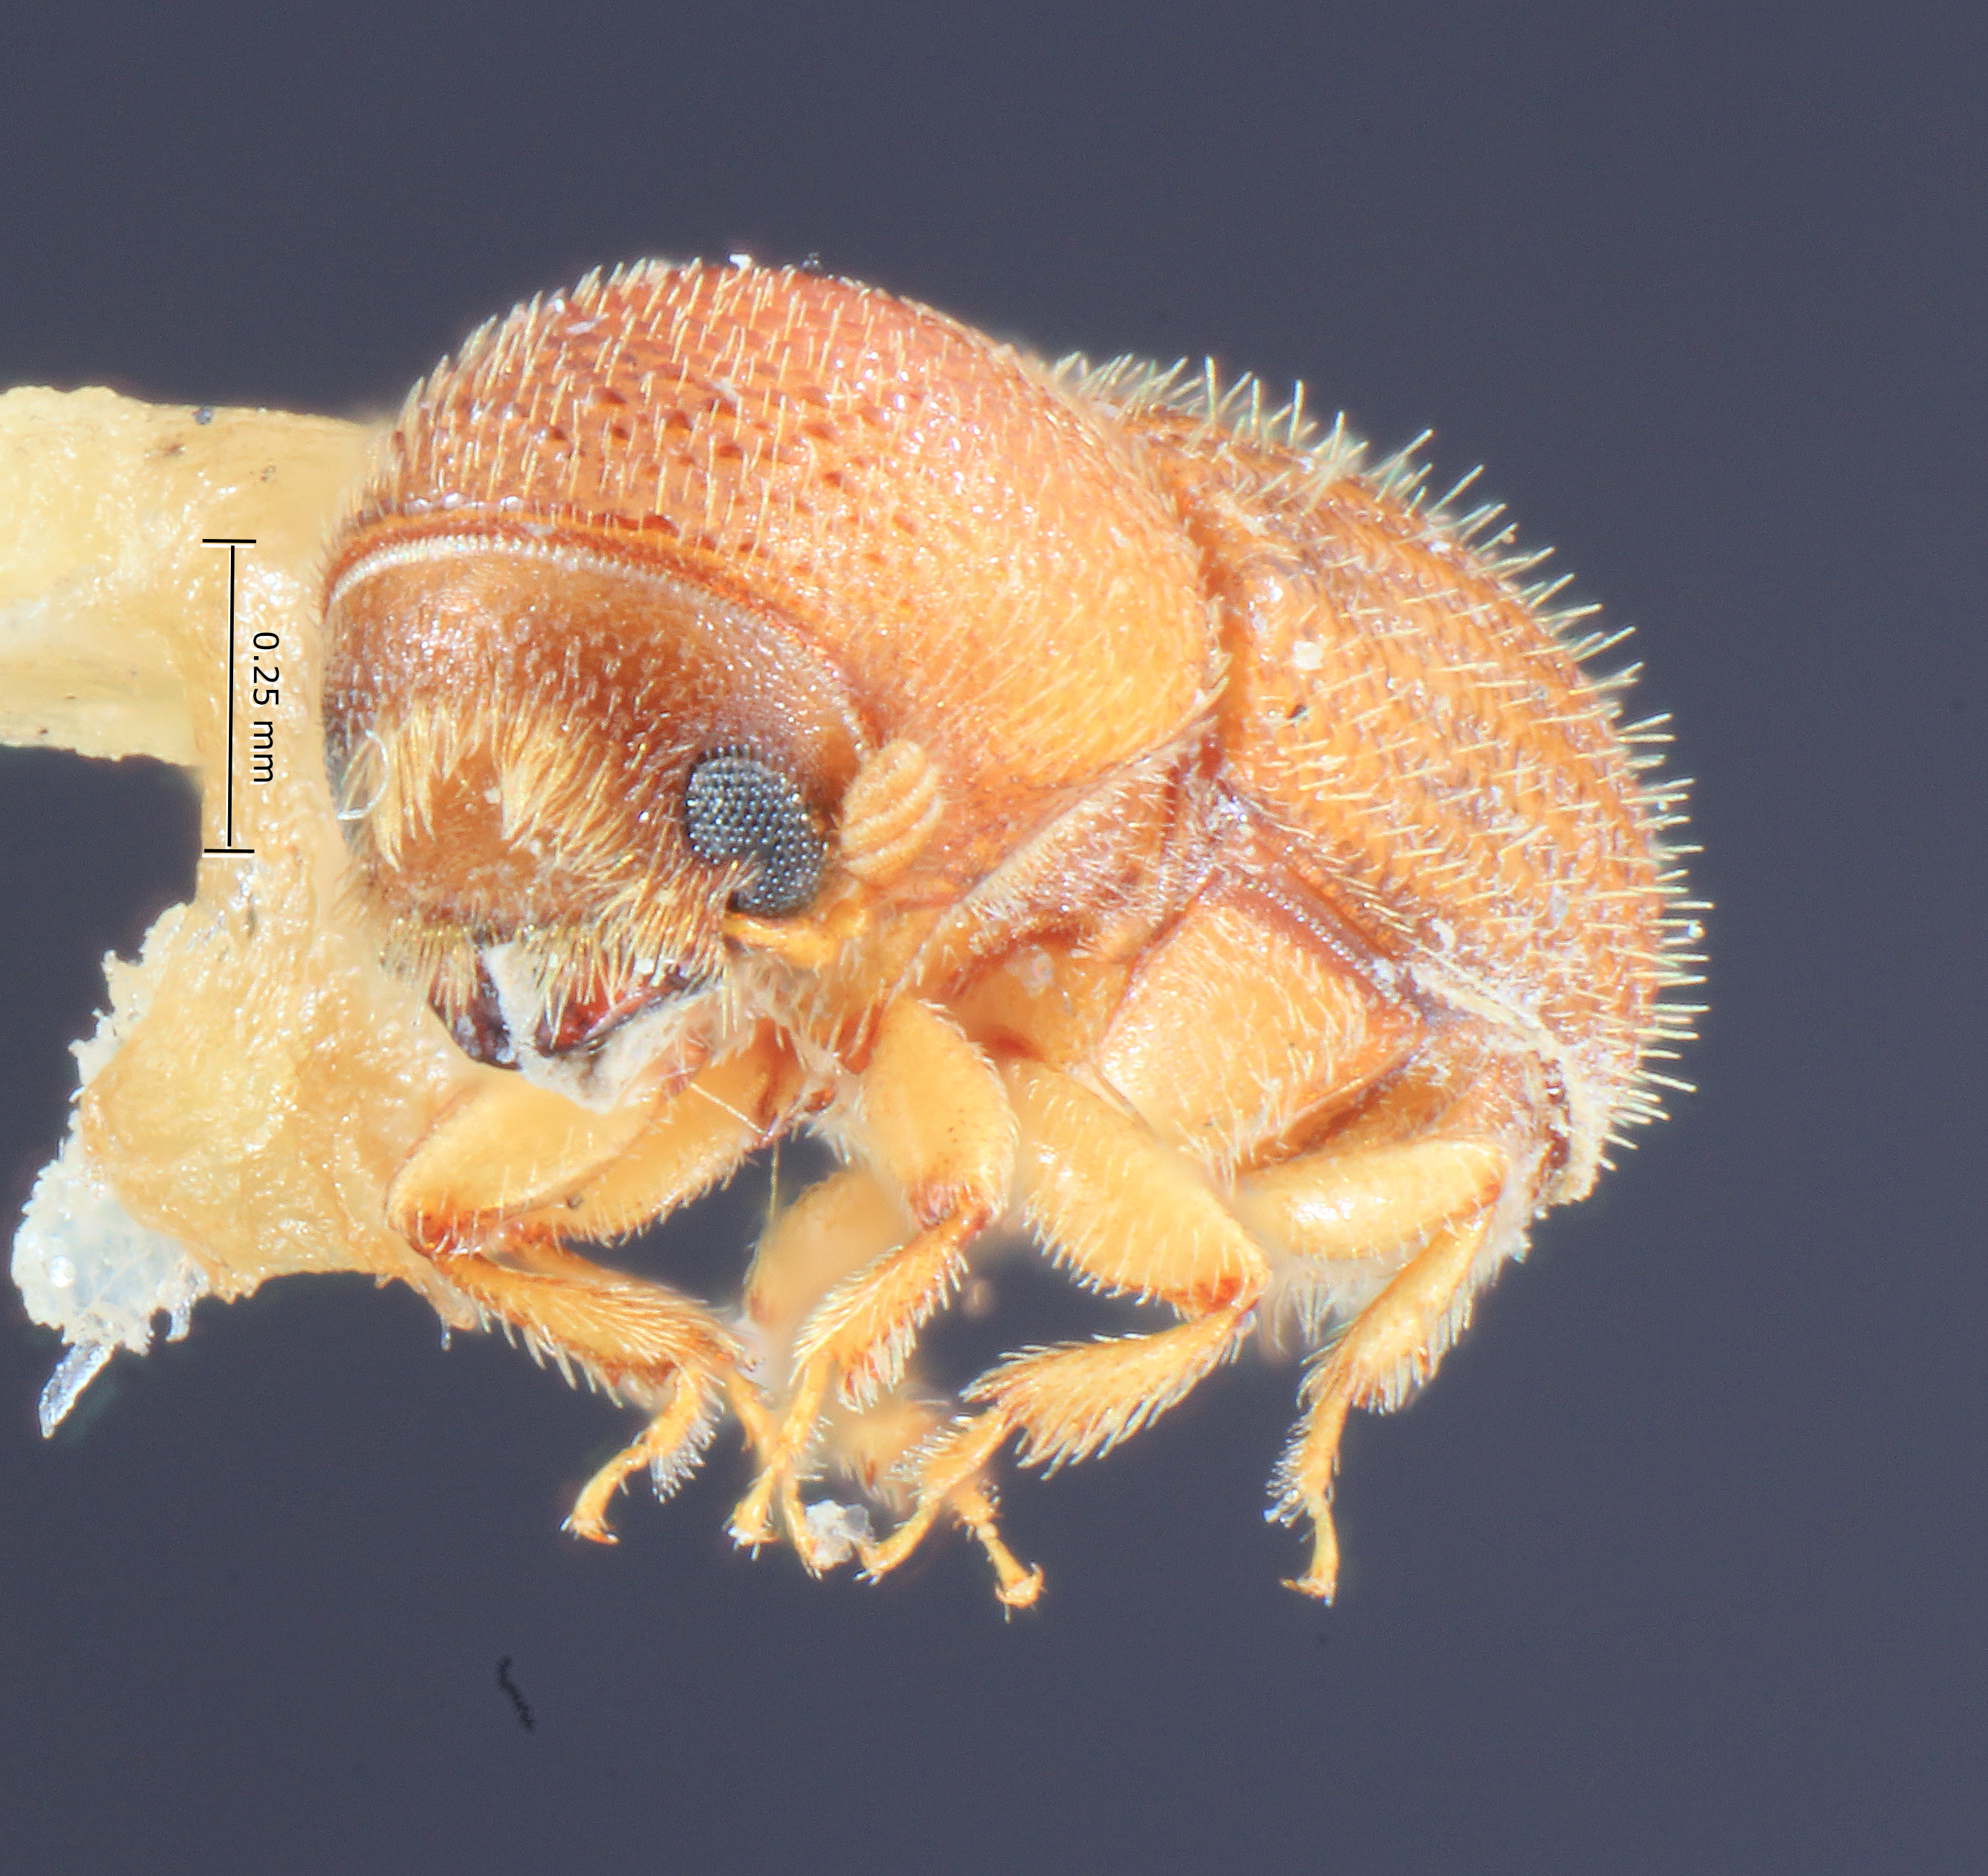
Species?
Dendroterus sallaei
